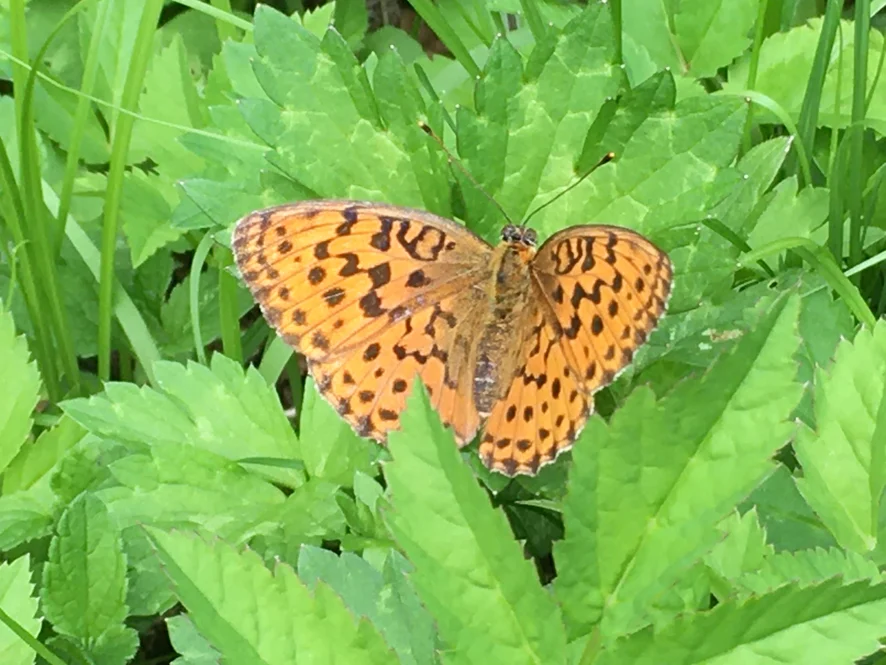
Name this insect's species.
Brenthis daphne
